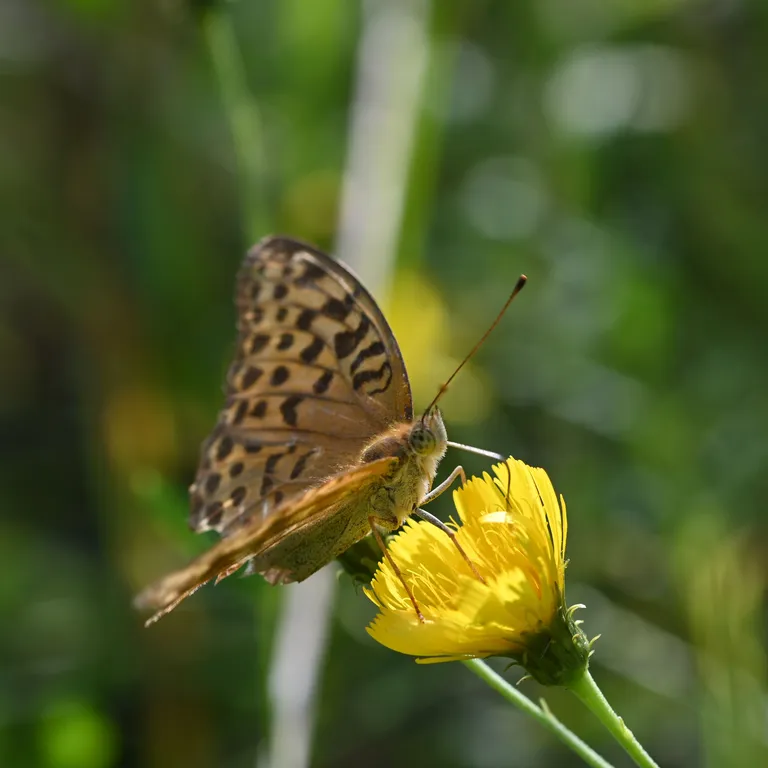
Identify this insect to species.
Argynnis paphia
